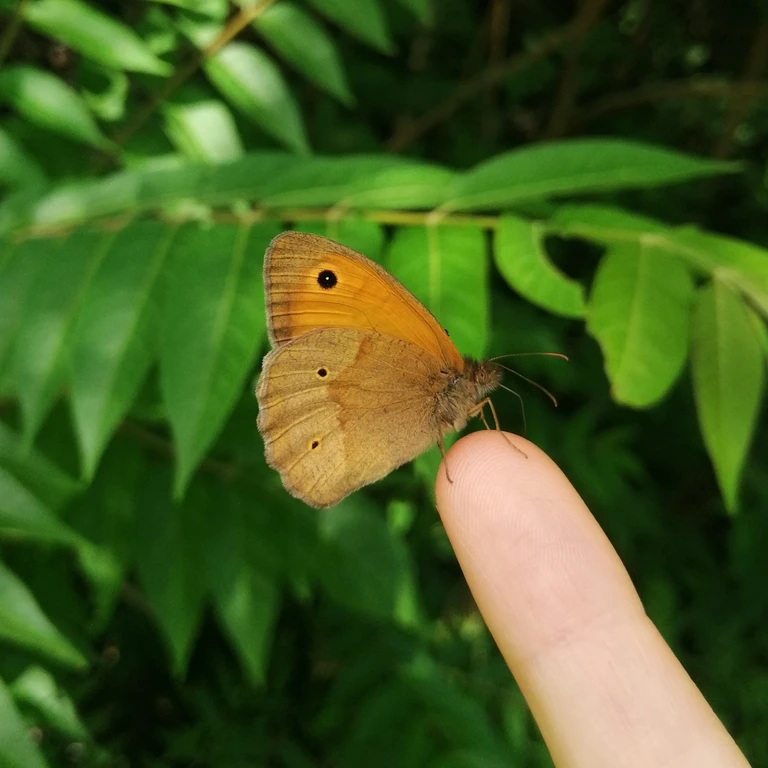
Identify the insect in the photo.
Maniola jurtina
